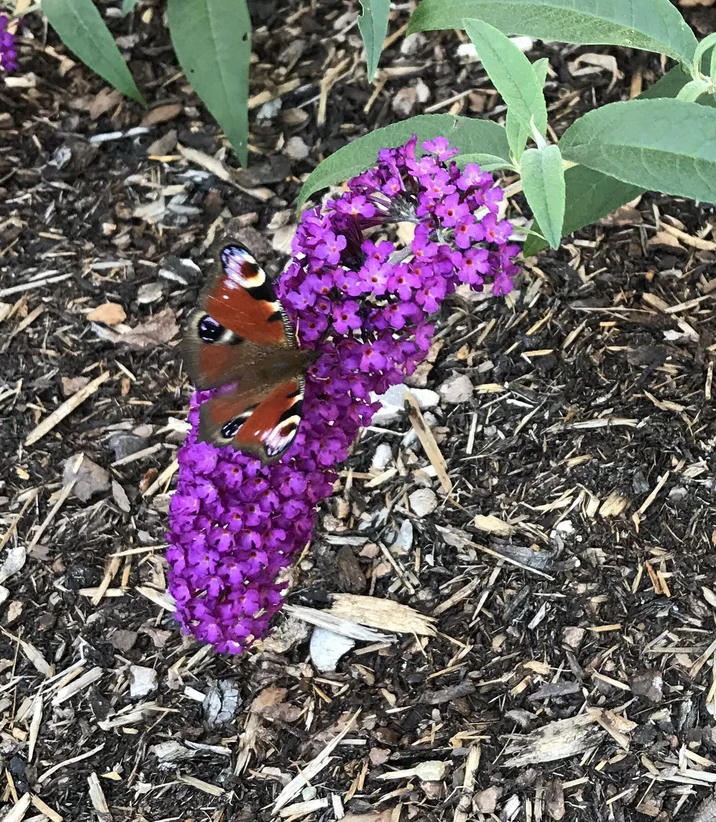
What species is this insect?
Aglais io
